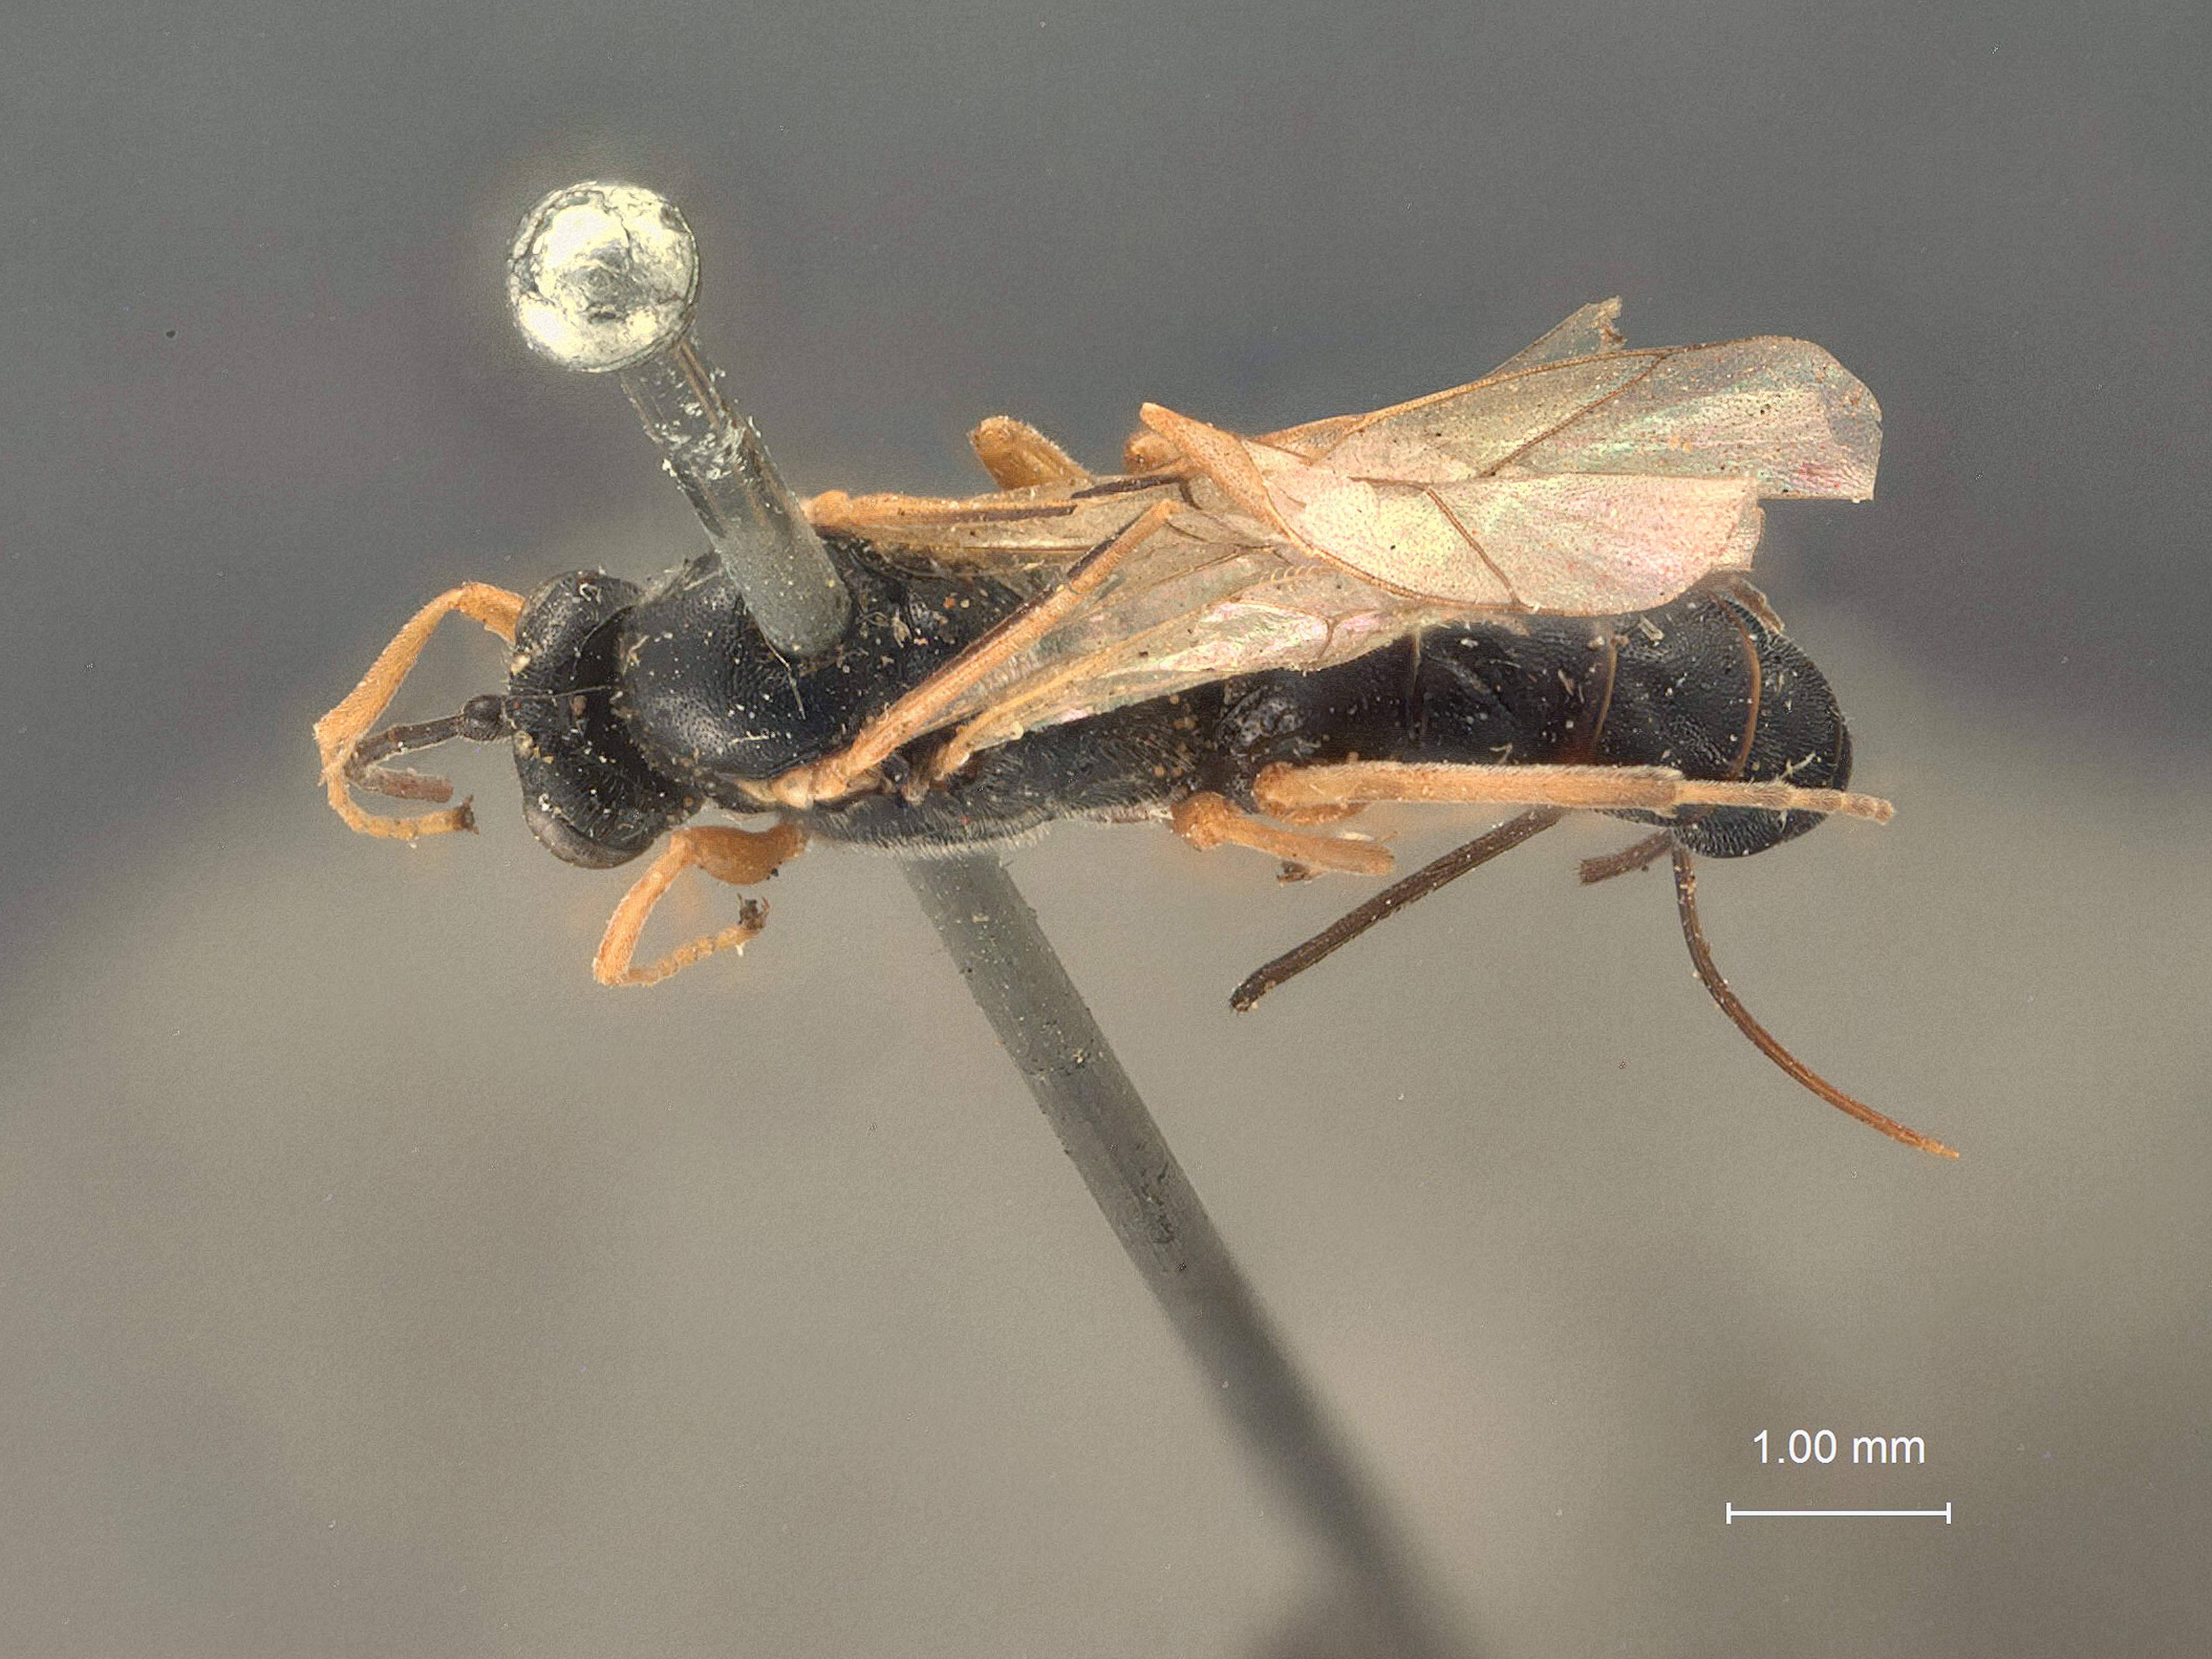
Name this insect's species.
Glypta bakeri
